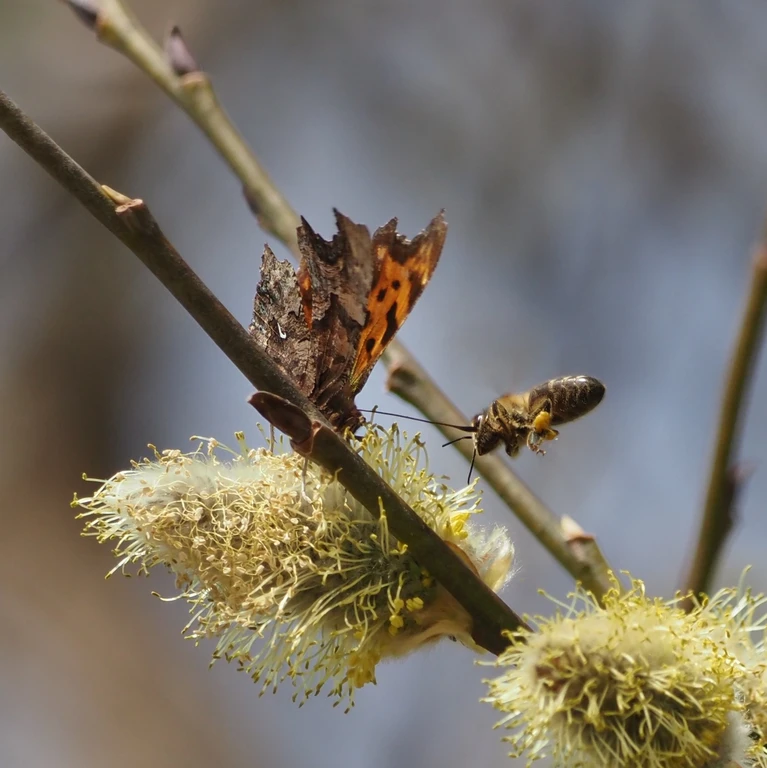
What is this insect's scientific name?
Polygonia c-album
